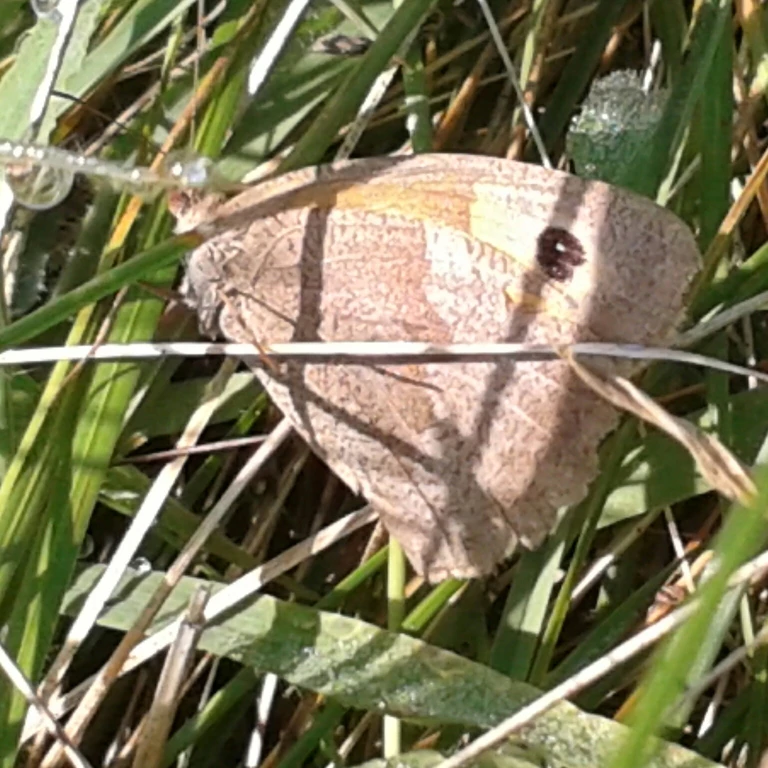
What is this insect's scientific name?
Maniola jurtina
